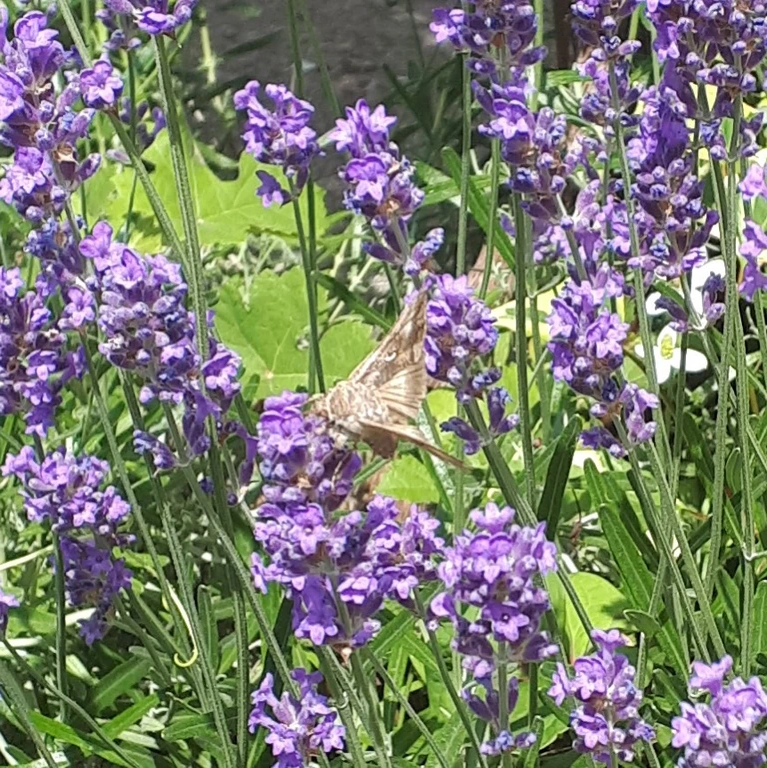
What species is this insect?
Autographa gamma
